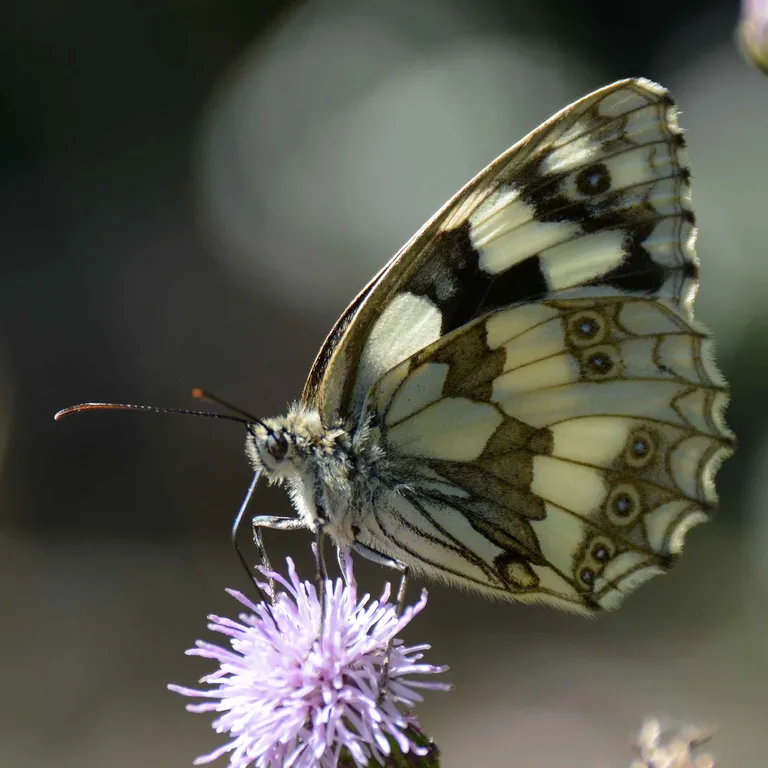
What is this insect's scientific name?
Melanargia galathea
